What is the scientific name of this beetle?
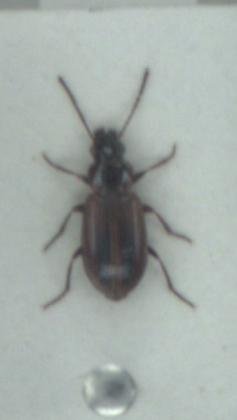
Dicheirotrichus cognatus
